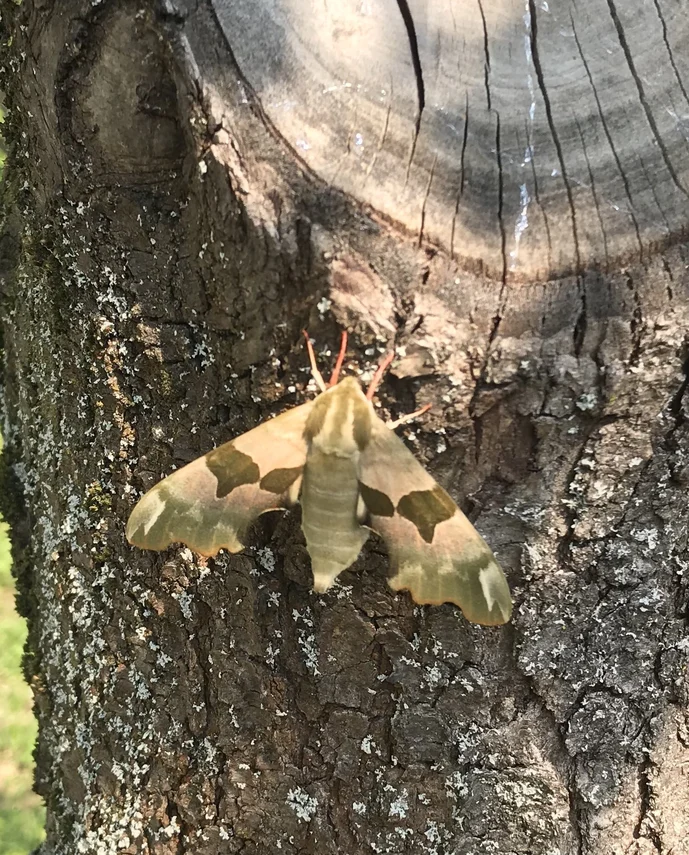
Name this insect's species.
Mimas tiliae
